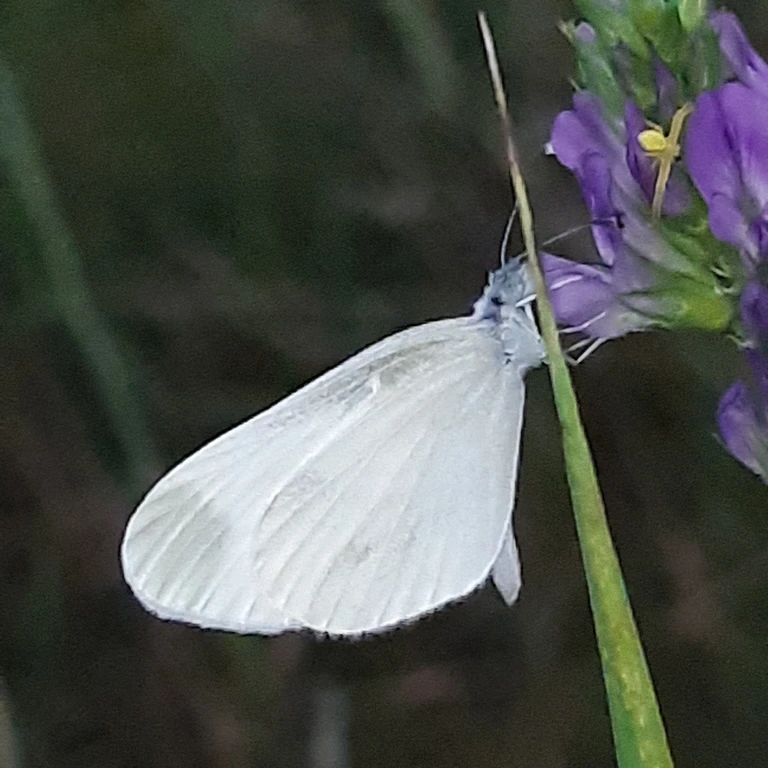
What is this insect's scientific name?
Leptidea sinapis/juvernica
